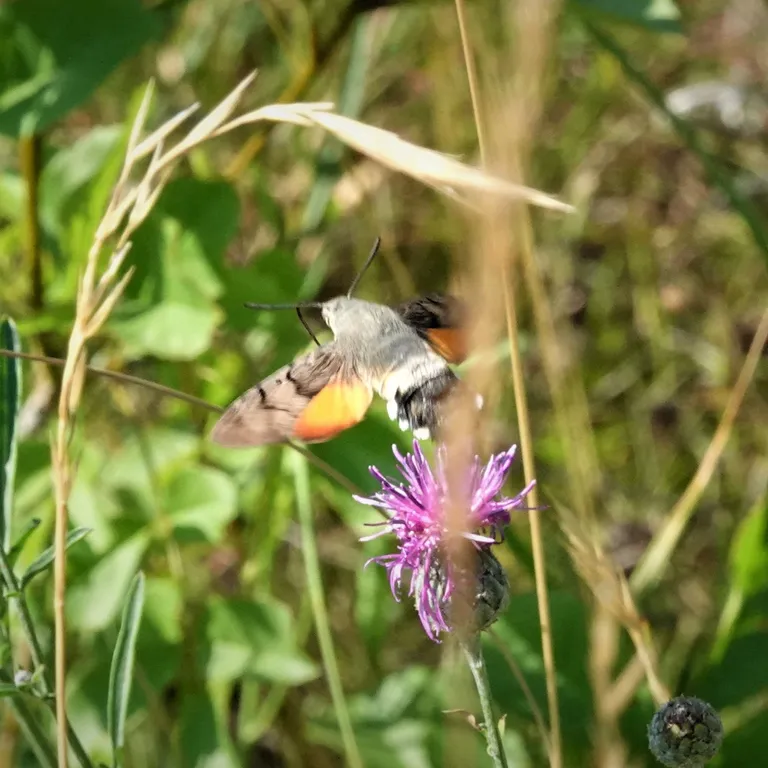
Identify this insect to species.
Macroglossum stellatarum
